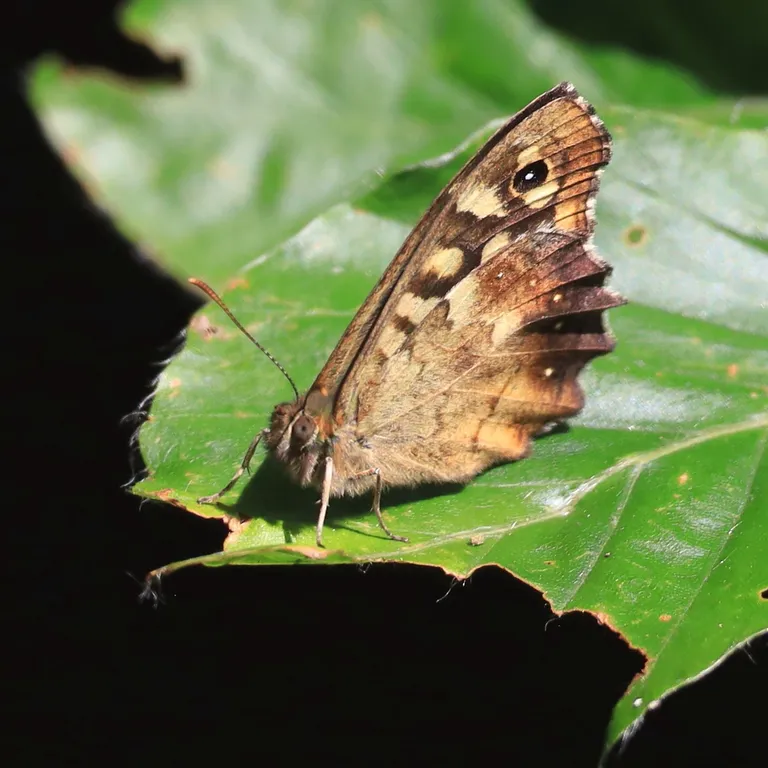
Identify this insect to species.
Pararge aegeria
